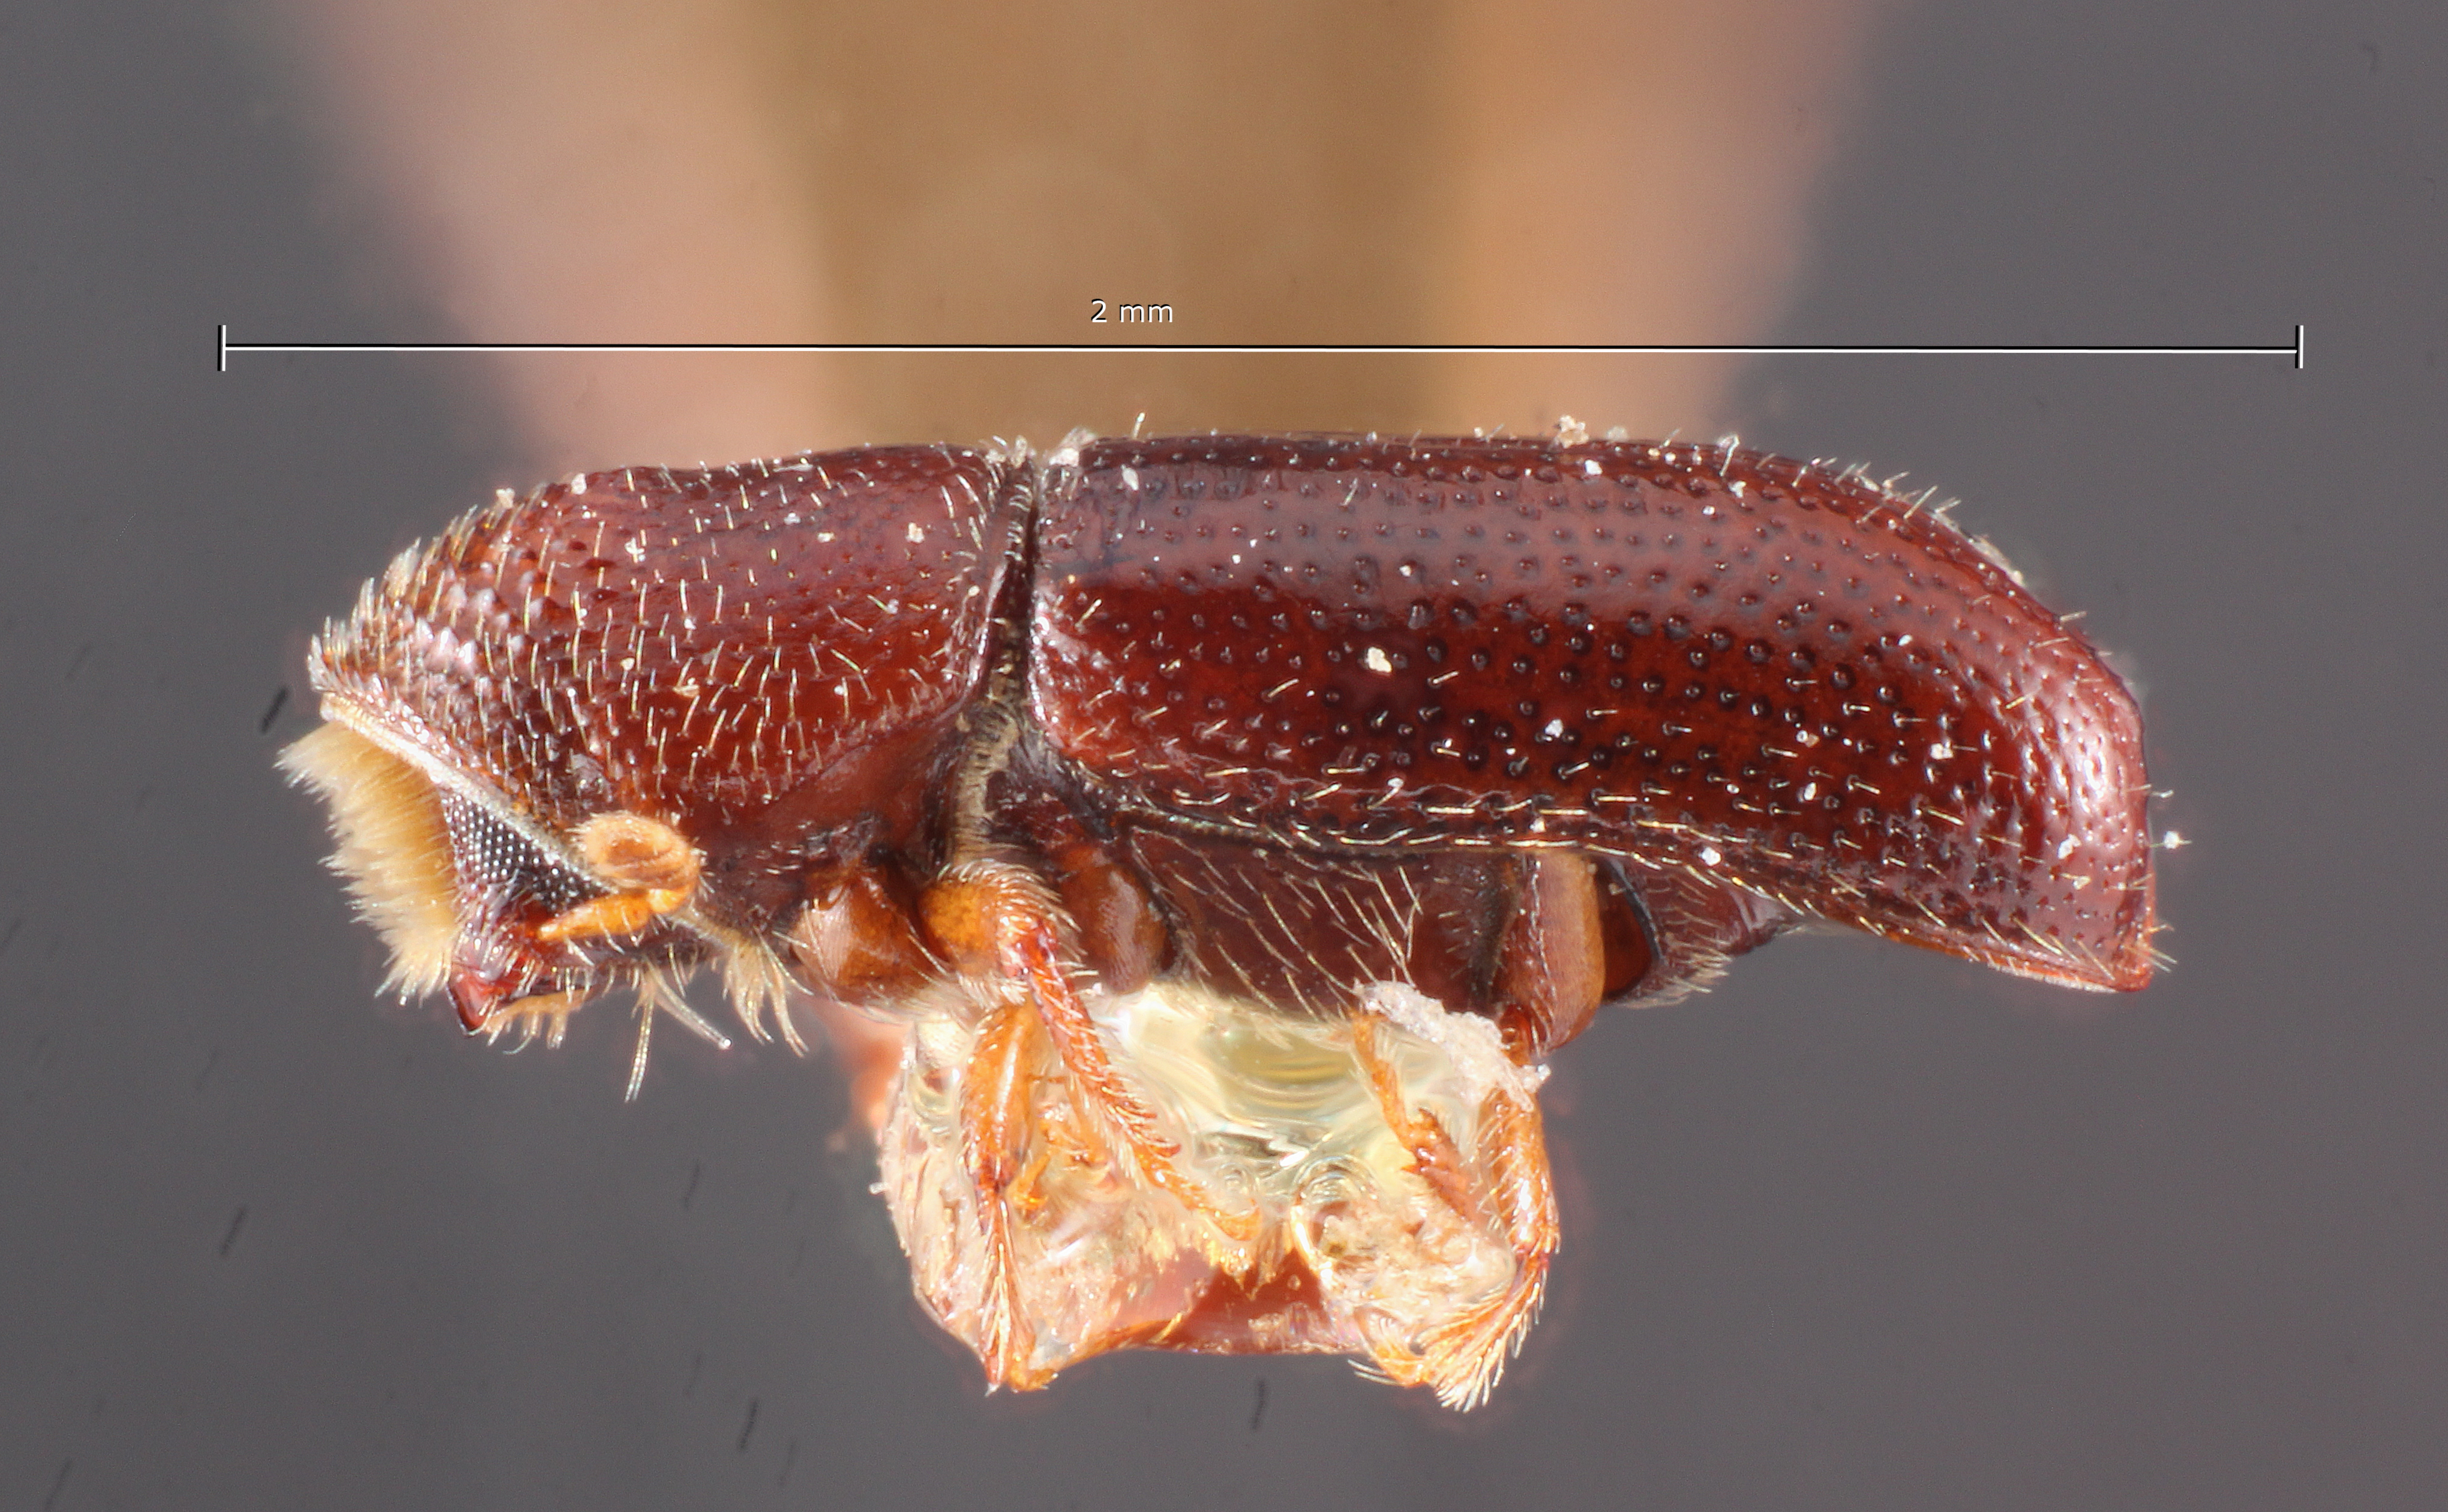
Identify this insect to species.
Pityophthorus biovalis
